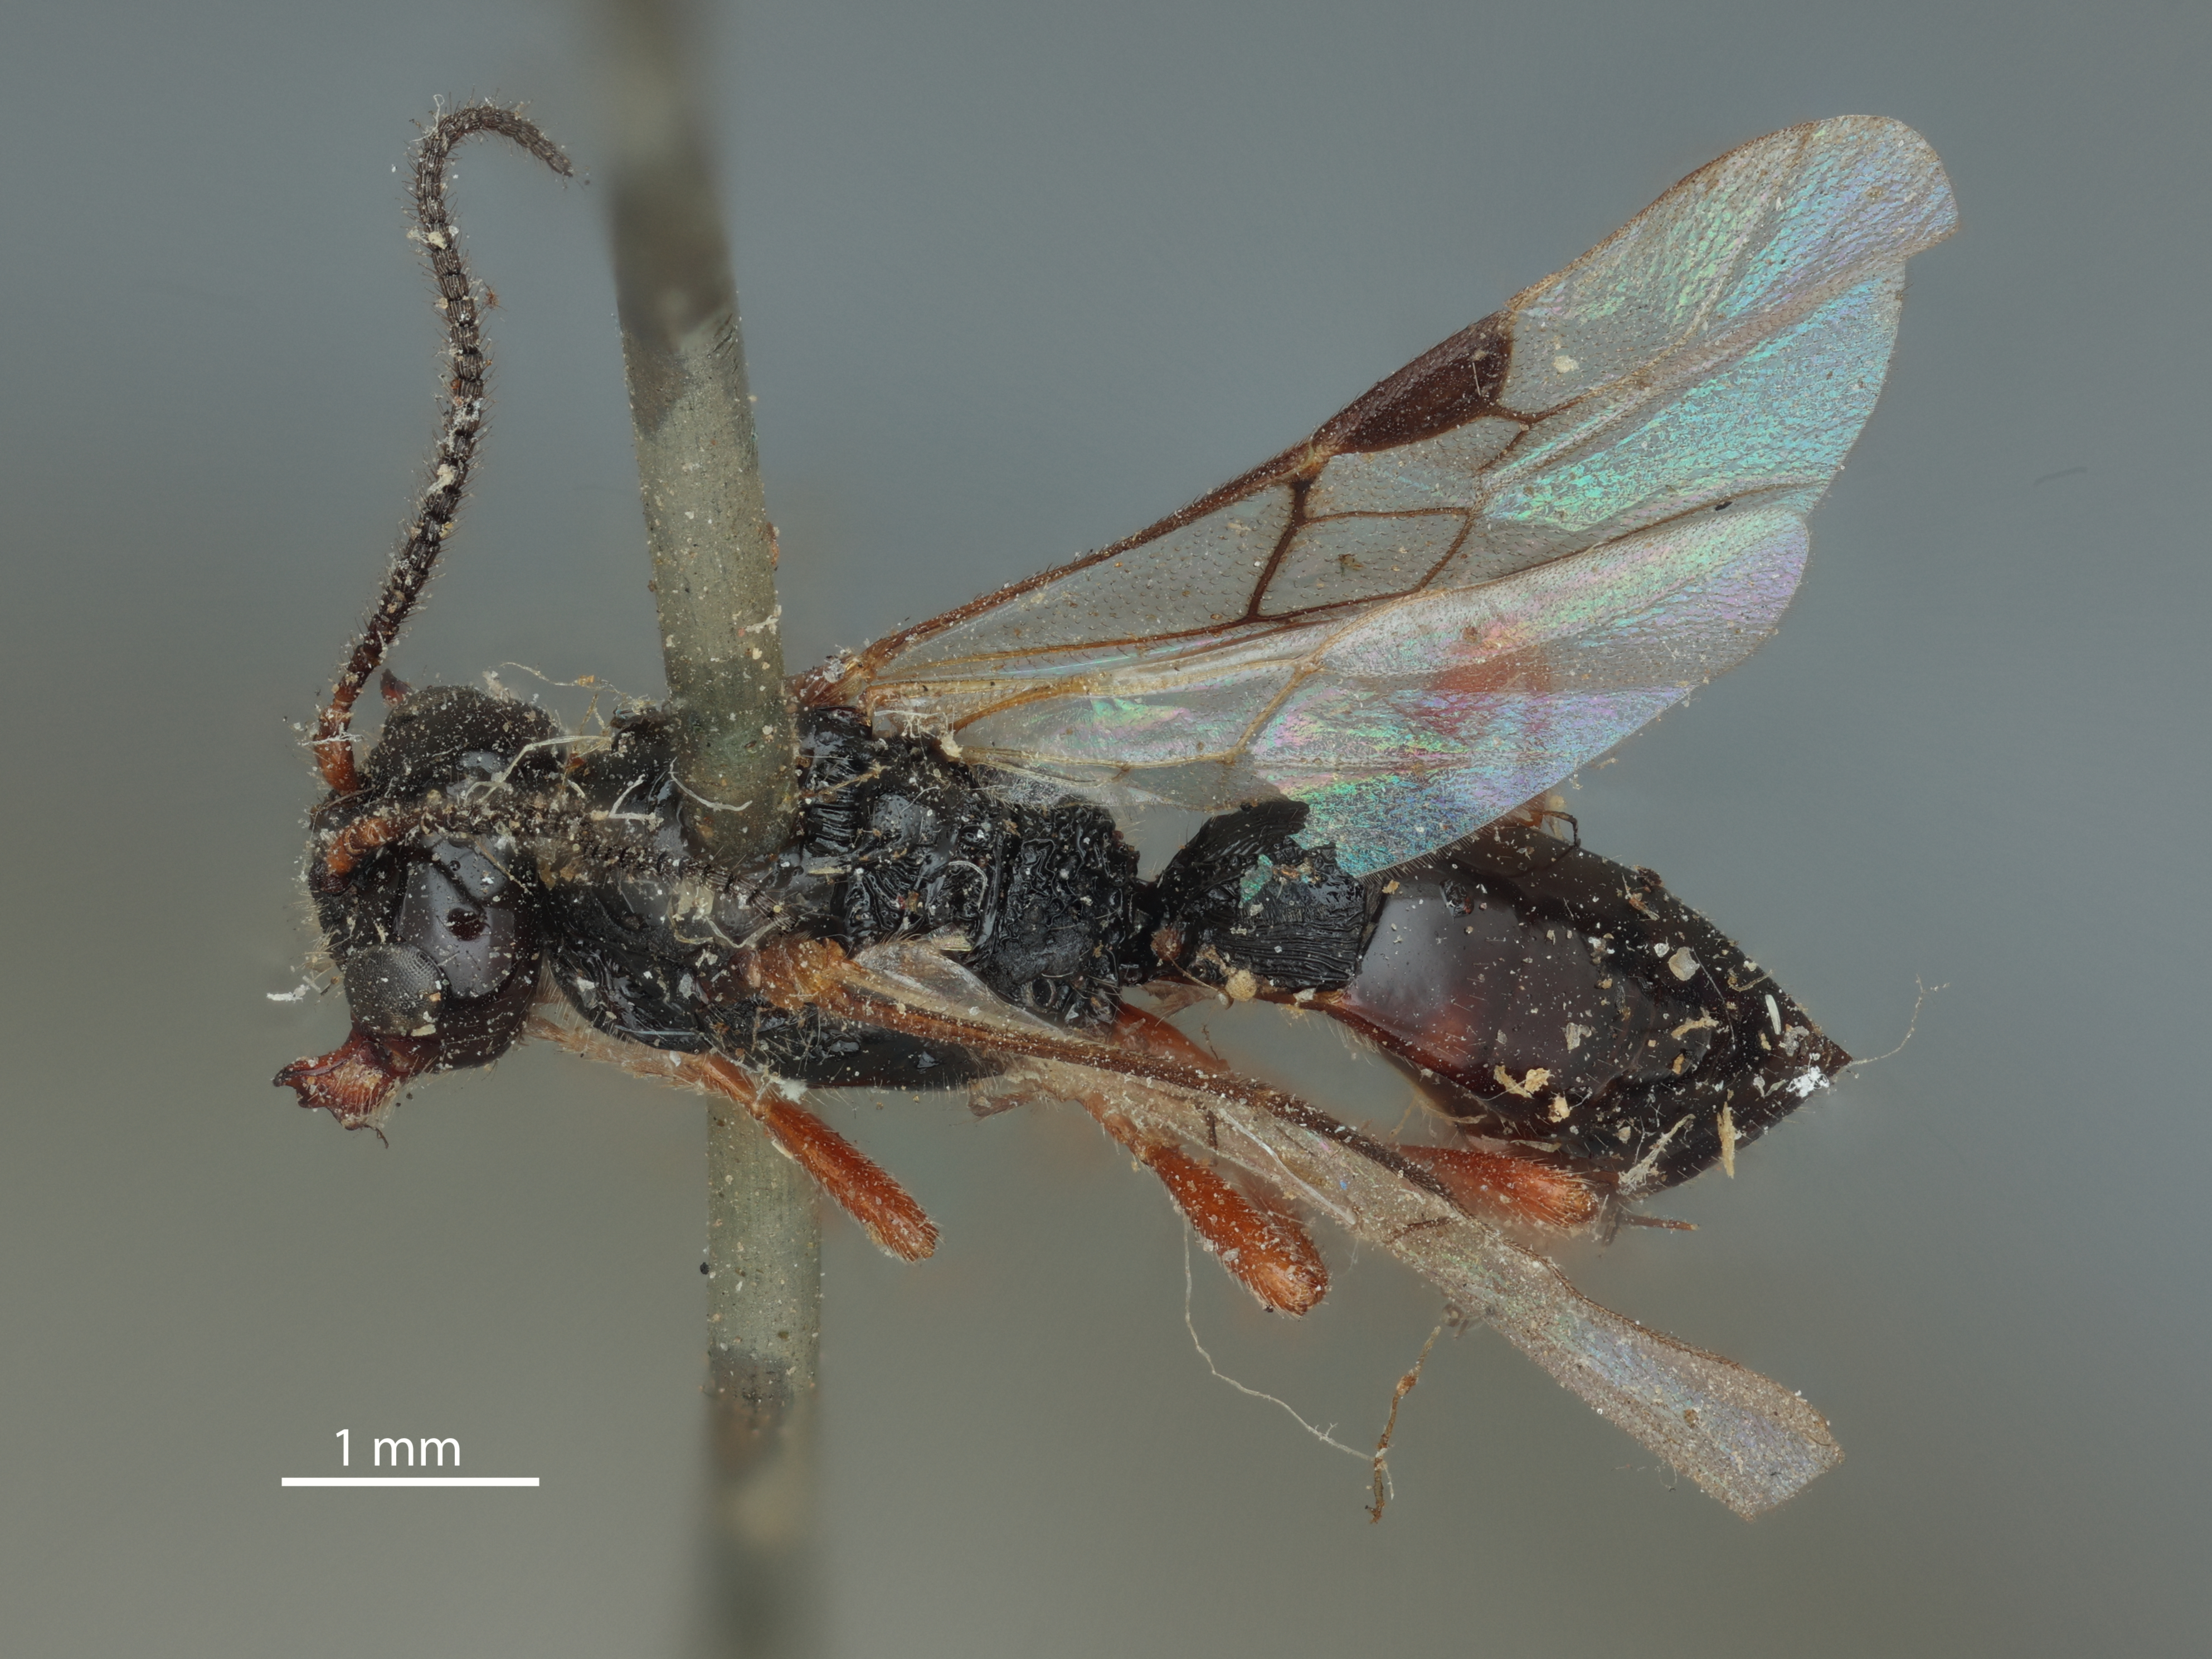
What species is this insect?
Alysia fossulata
